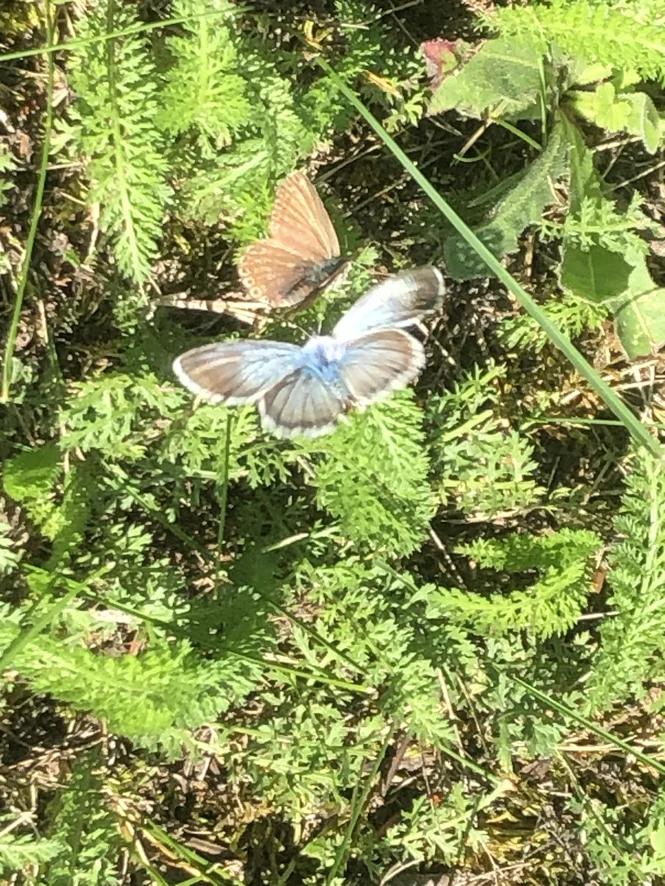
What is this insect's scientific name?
Lysandra coridon
